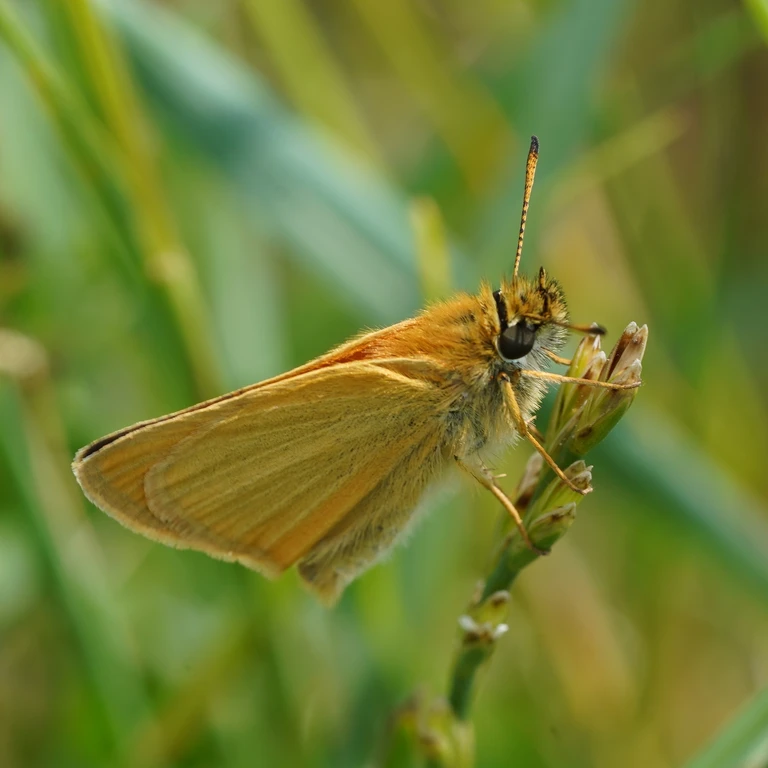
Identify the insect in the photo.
Thymelicus lineola
